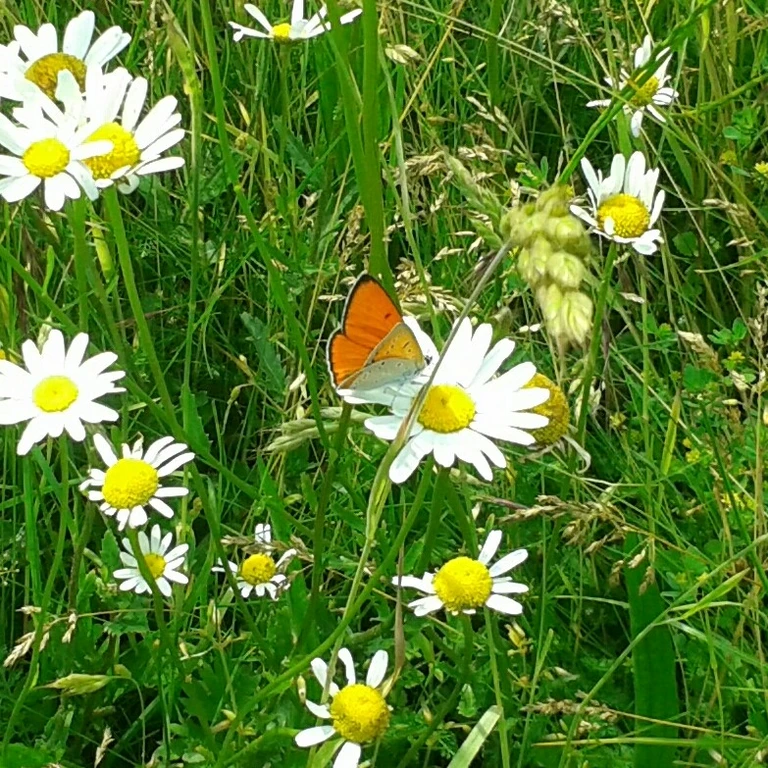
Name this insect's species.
Lycaena dispar
